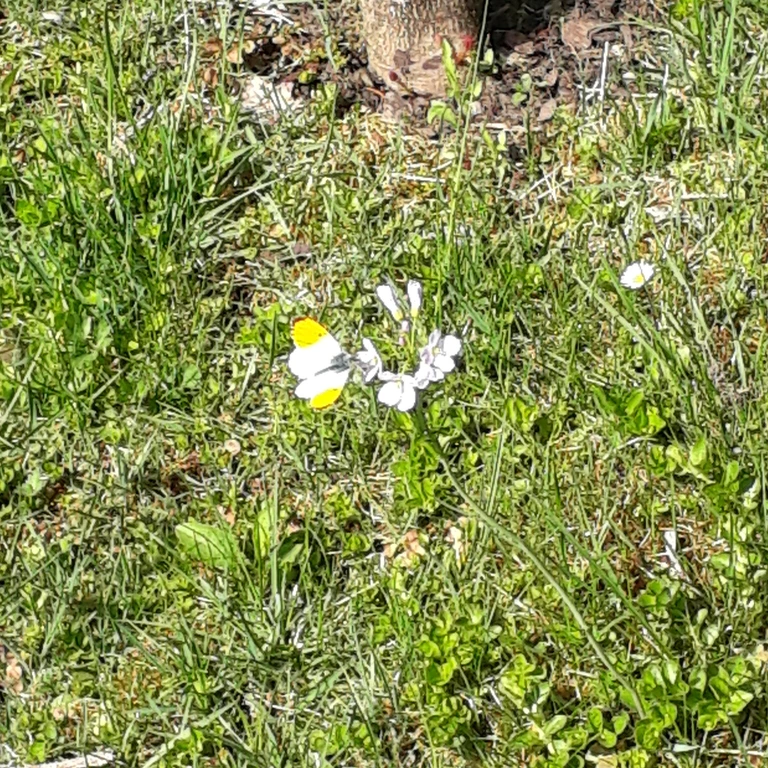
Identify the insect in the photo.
Anthocharis cardamines
